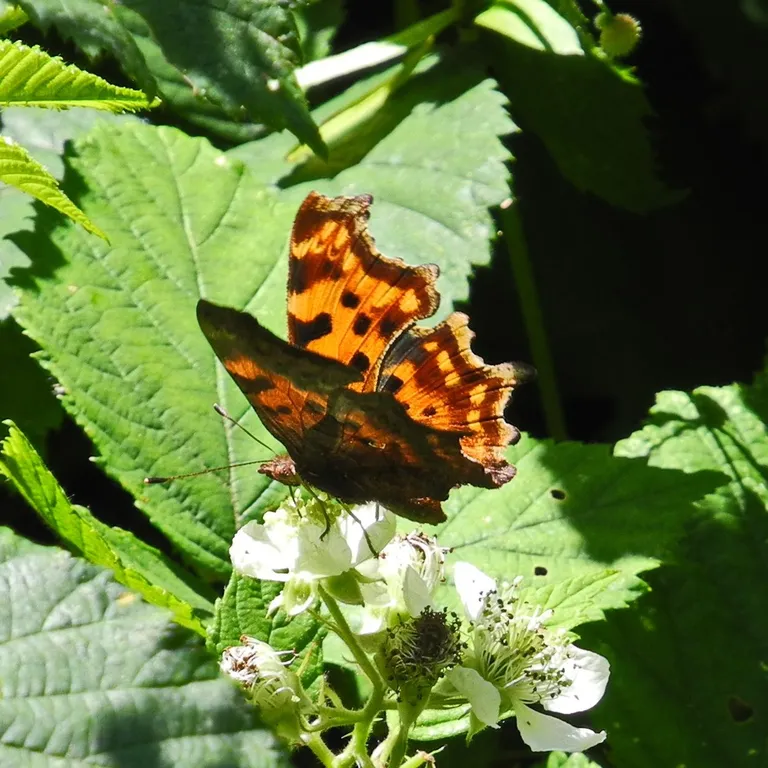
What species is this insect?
Polygonia c-album
